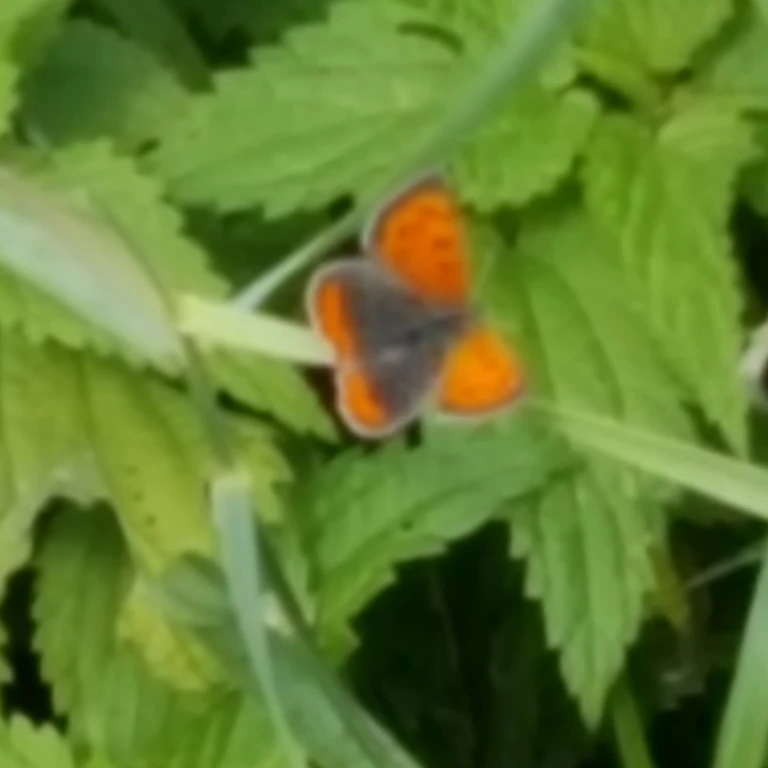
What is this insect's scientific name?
Lycaena phlaeas
